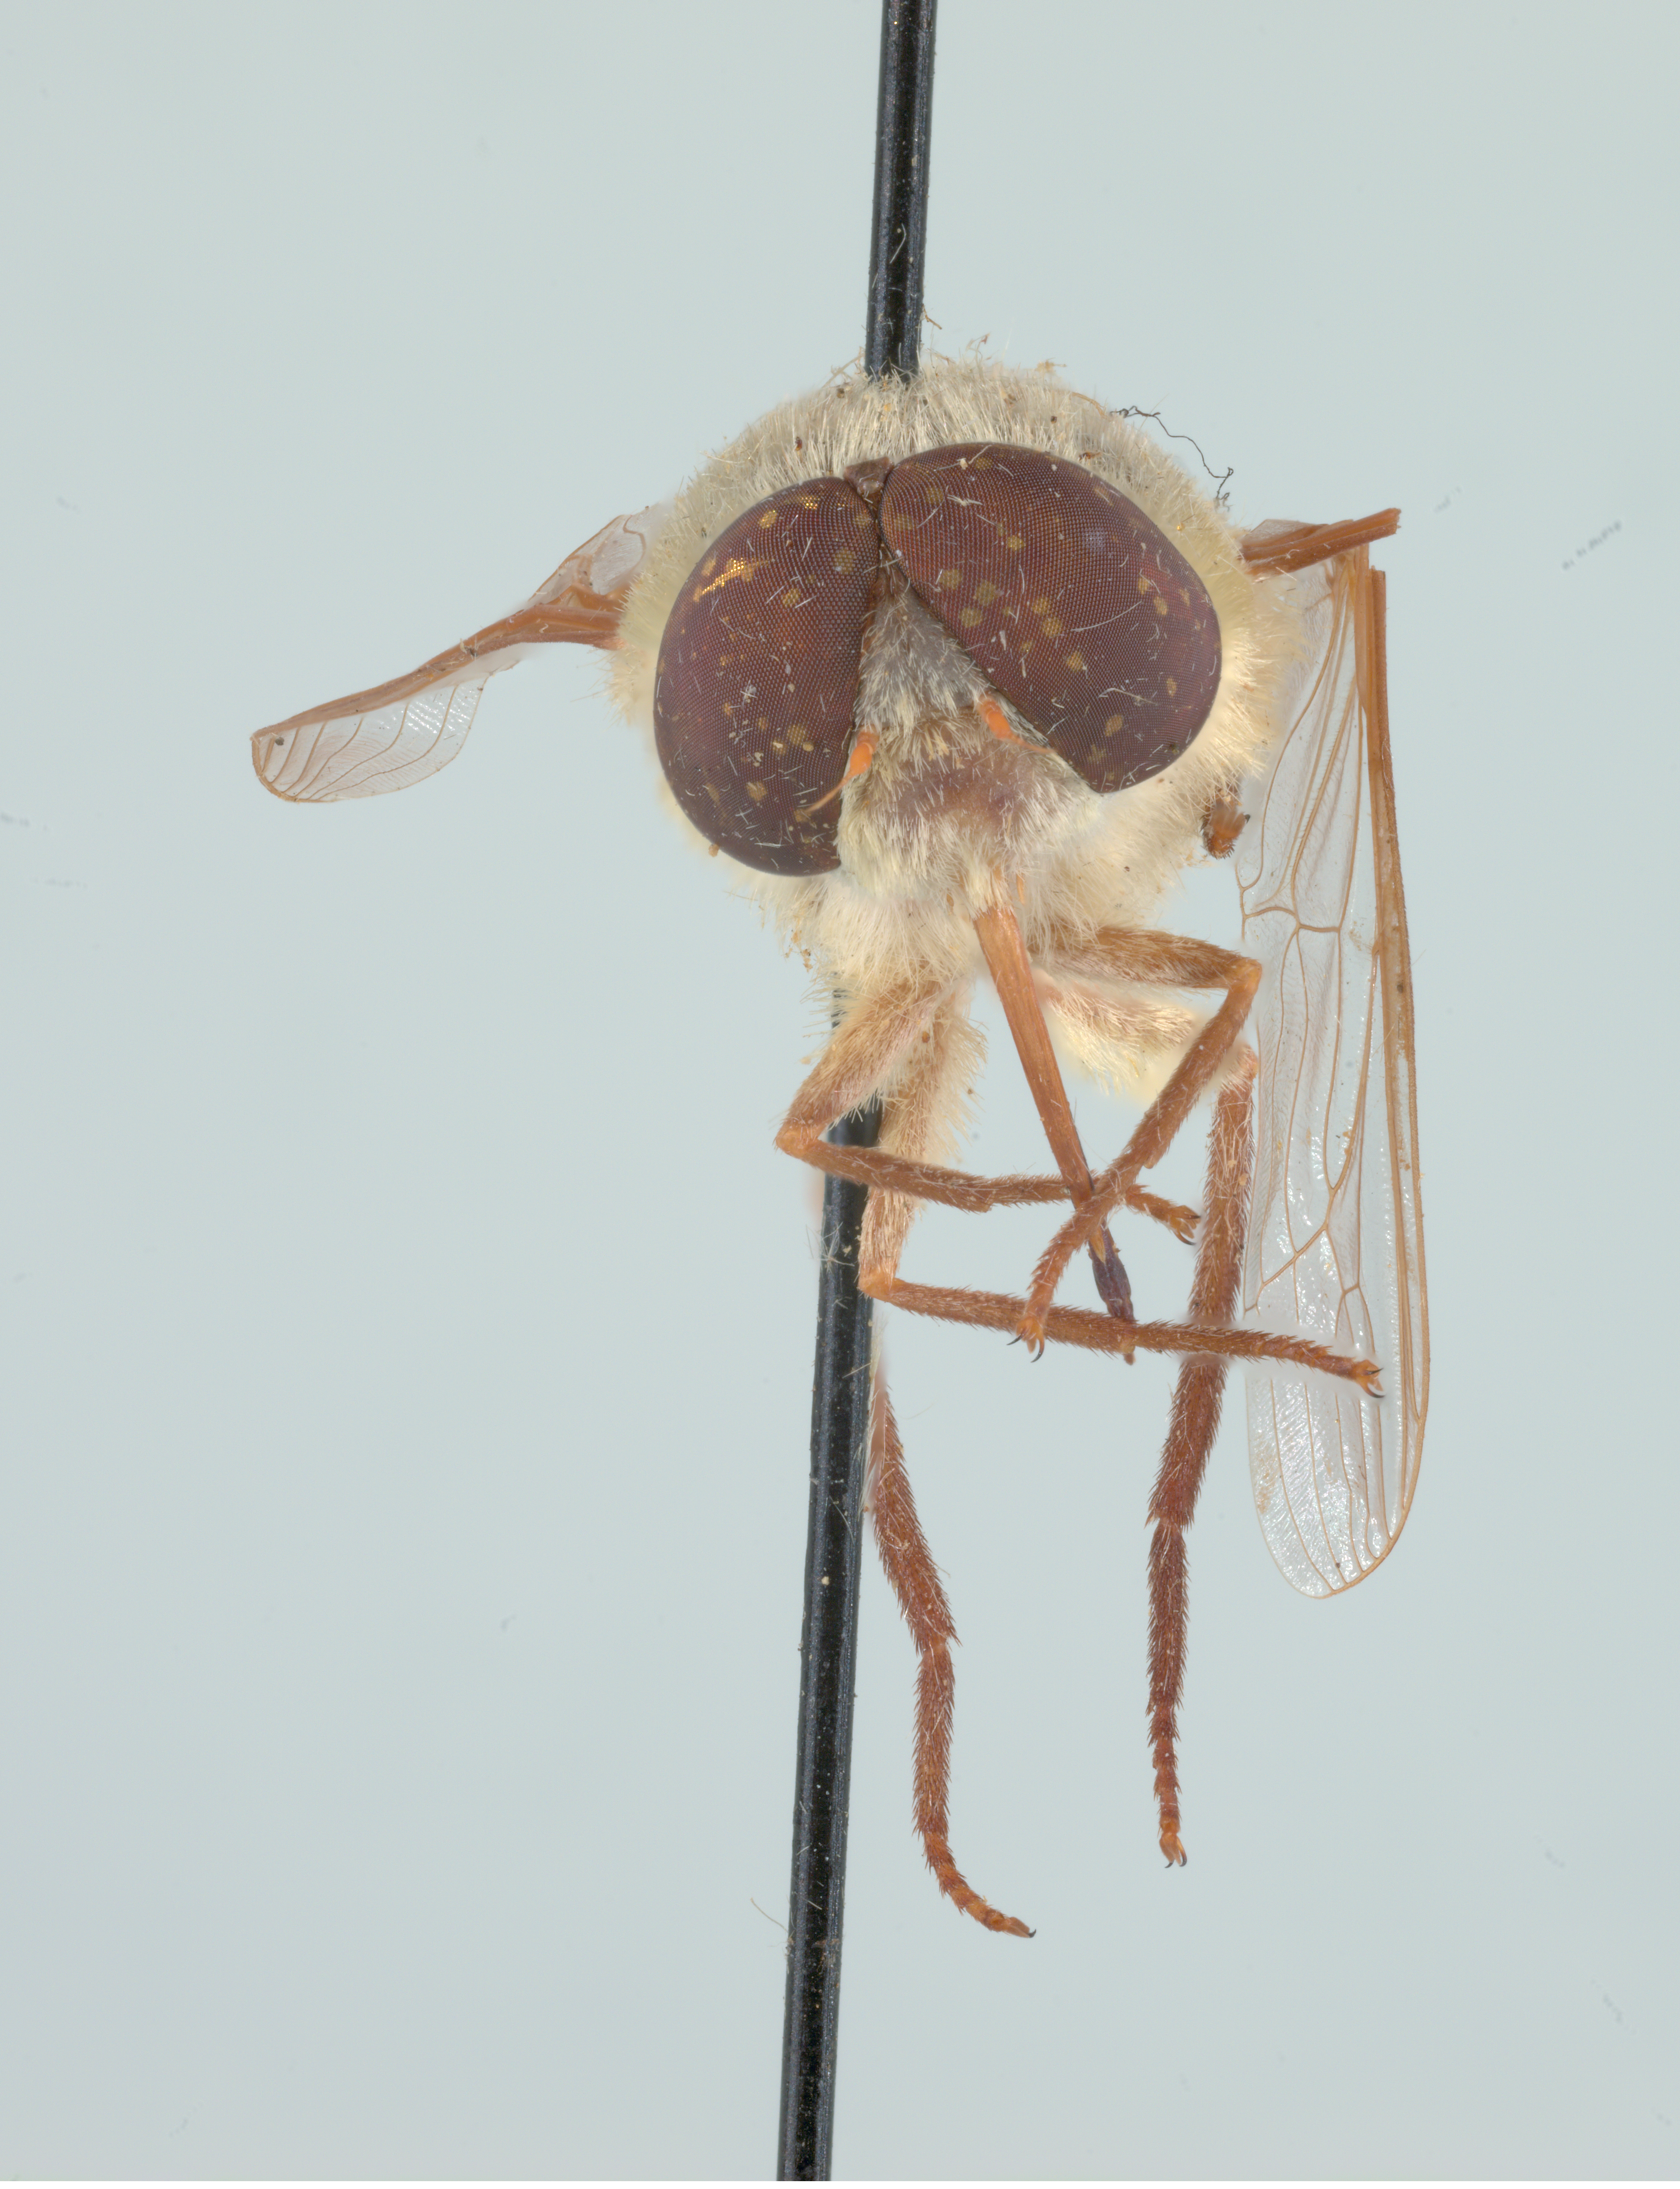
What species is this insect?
Neorhynchocephalus volaticus
